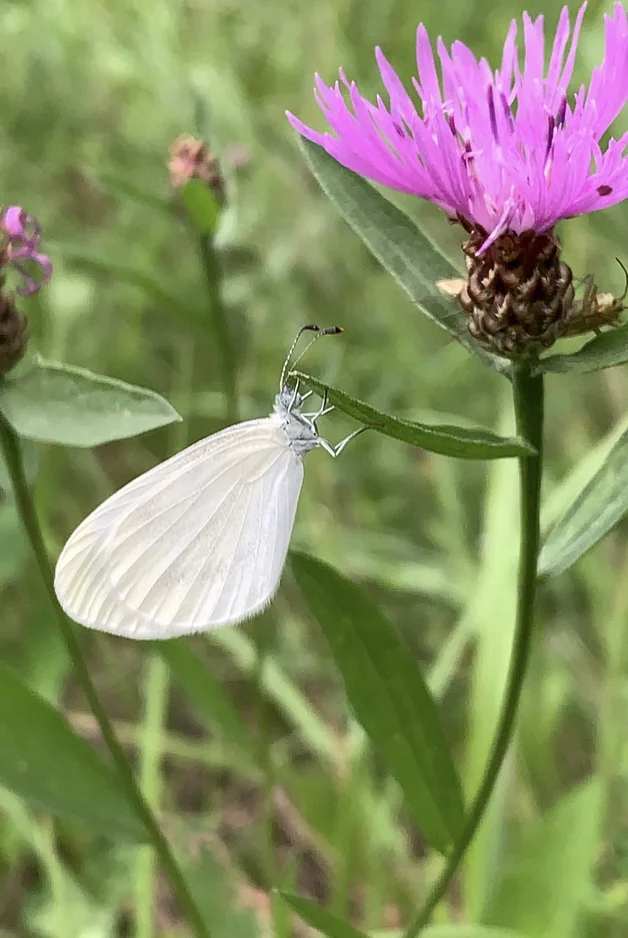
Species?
Leptidea sinapis/juvernica
